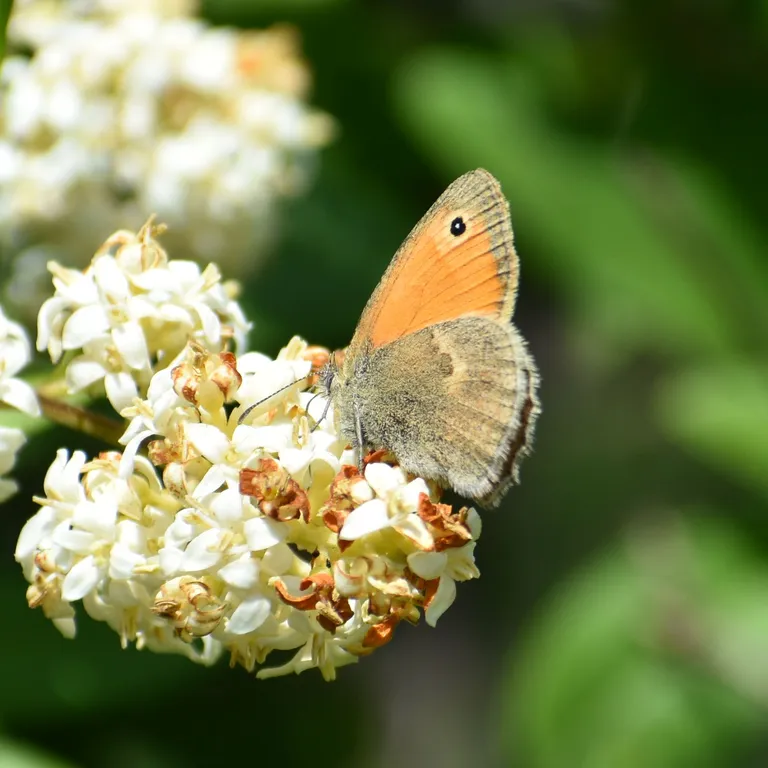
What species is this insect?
Coenonympha pamphilus
